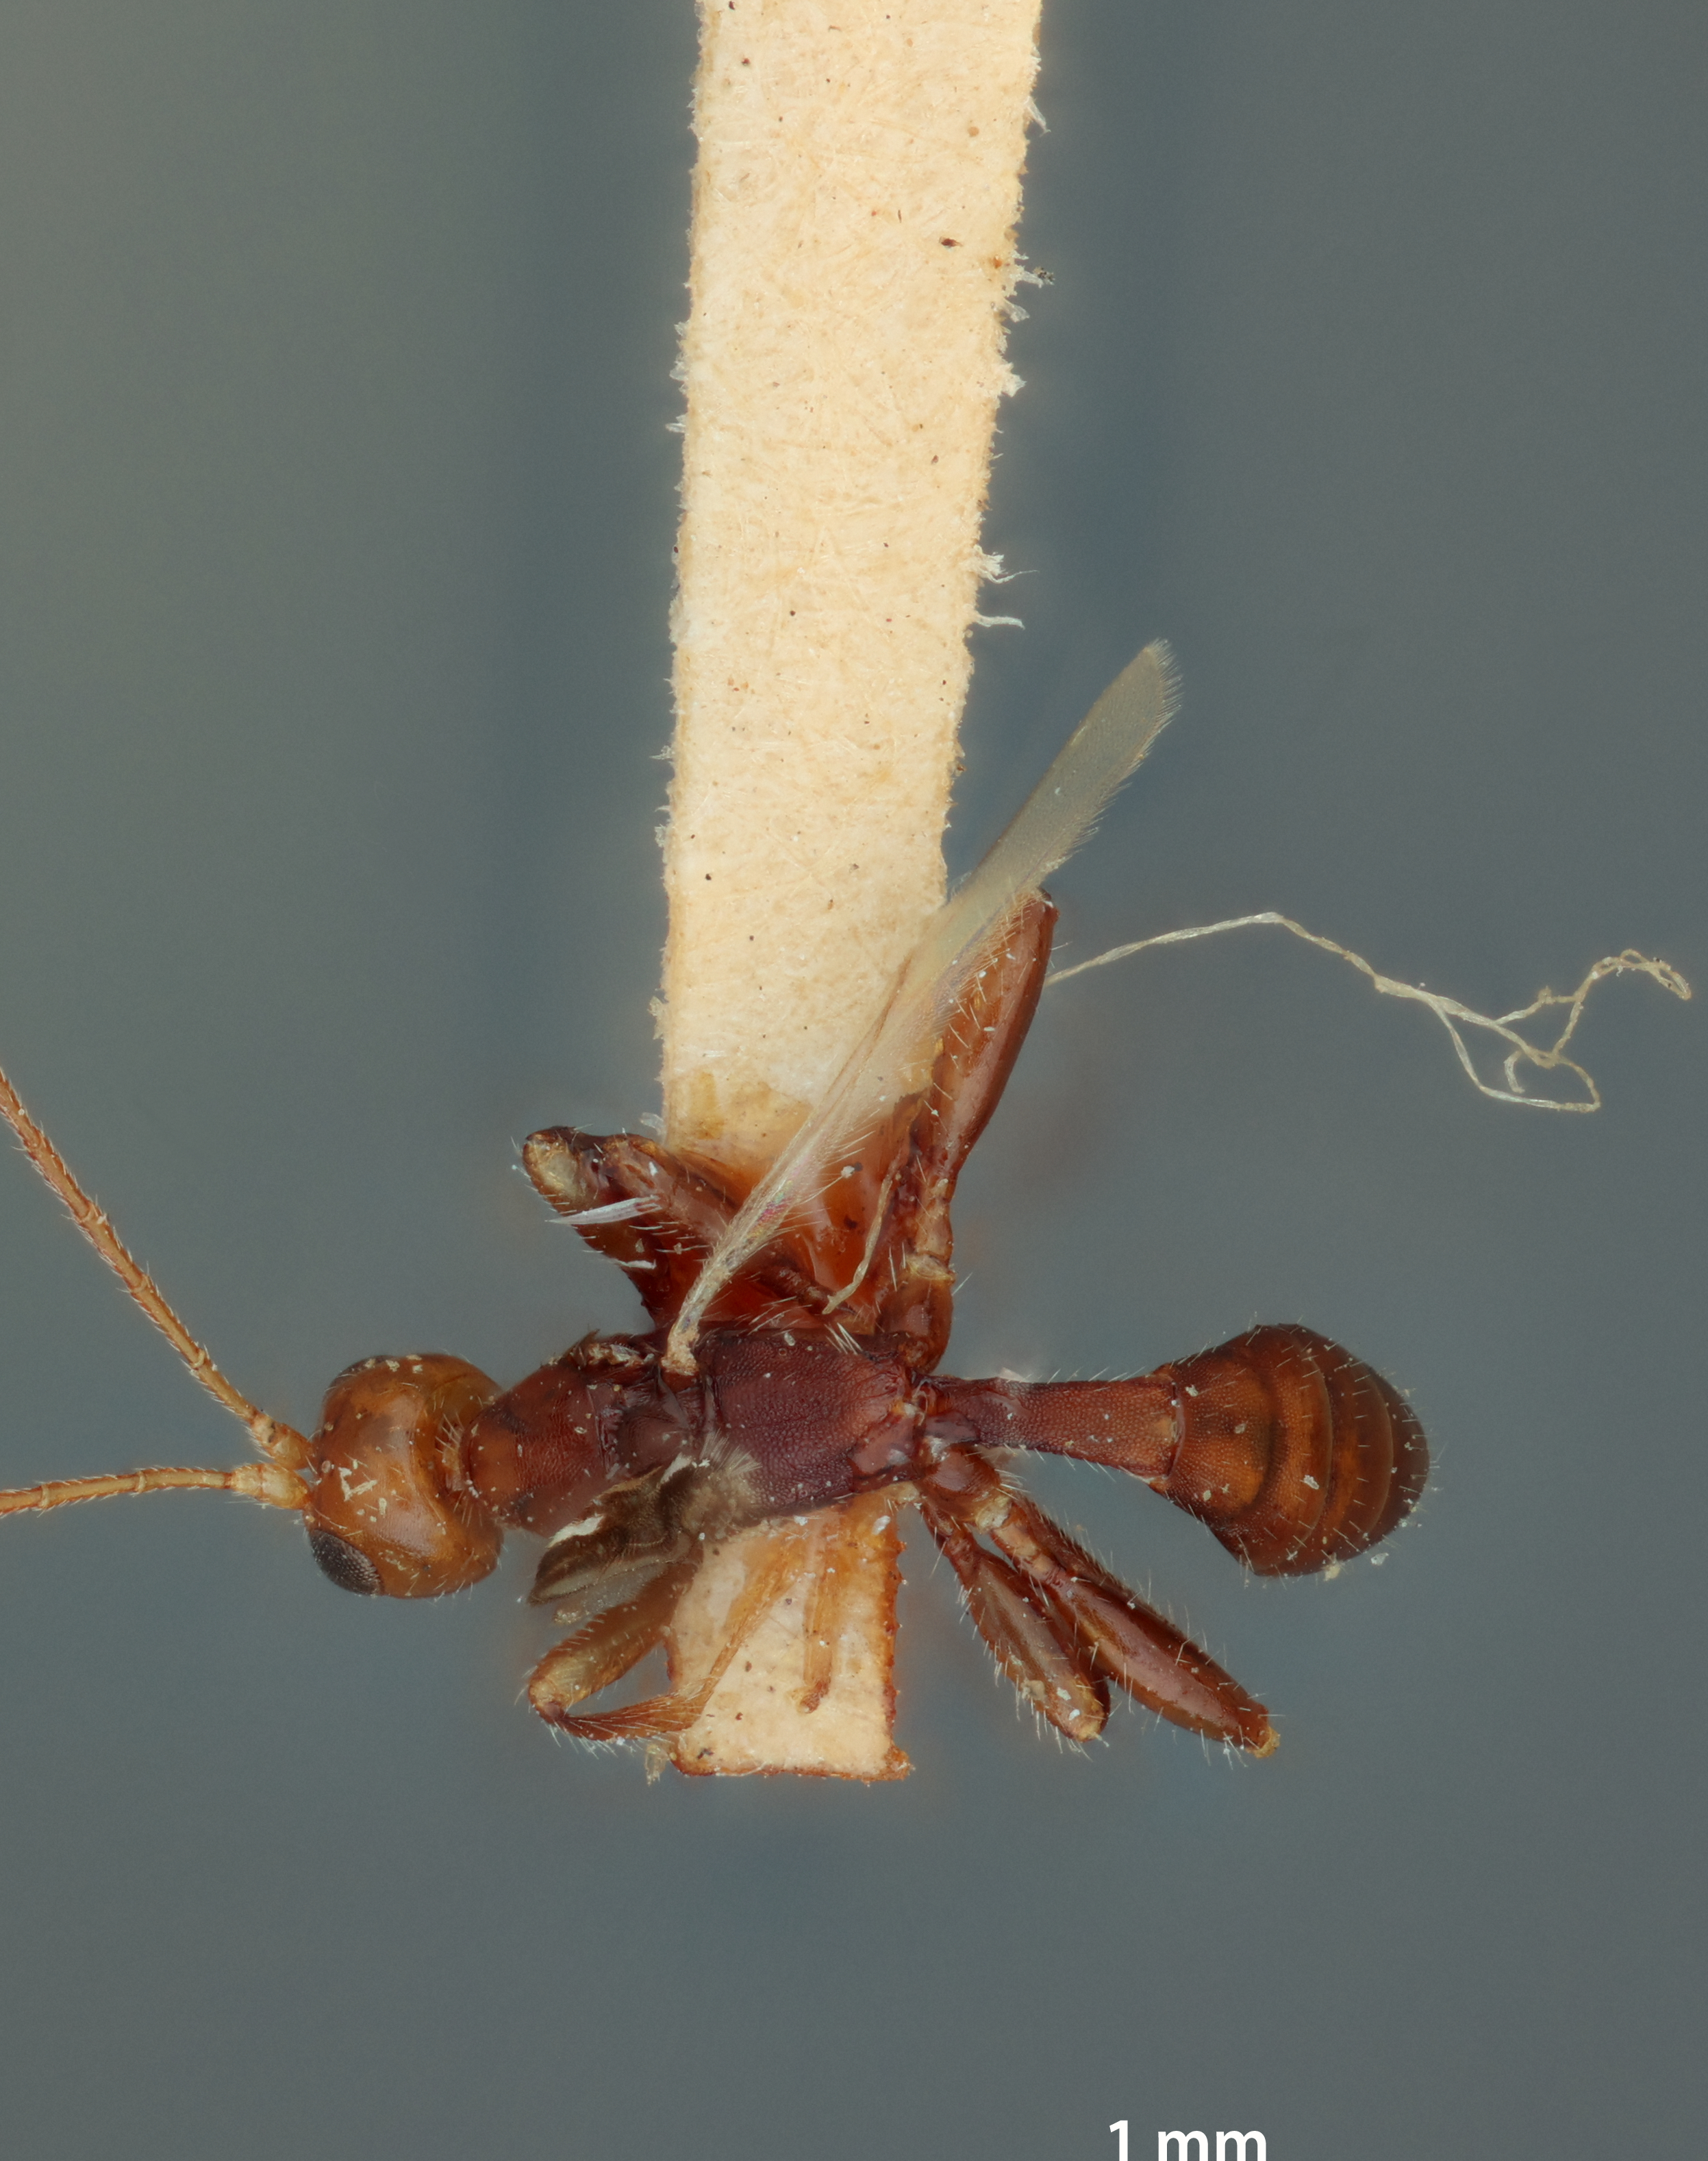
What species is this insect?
Spathius dinoderi
